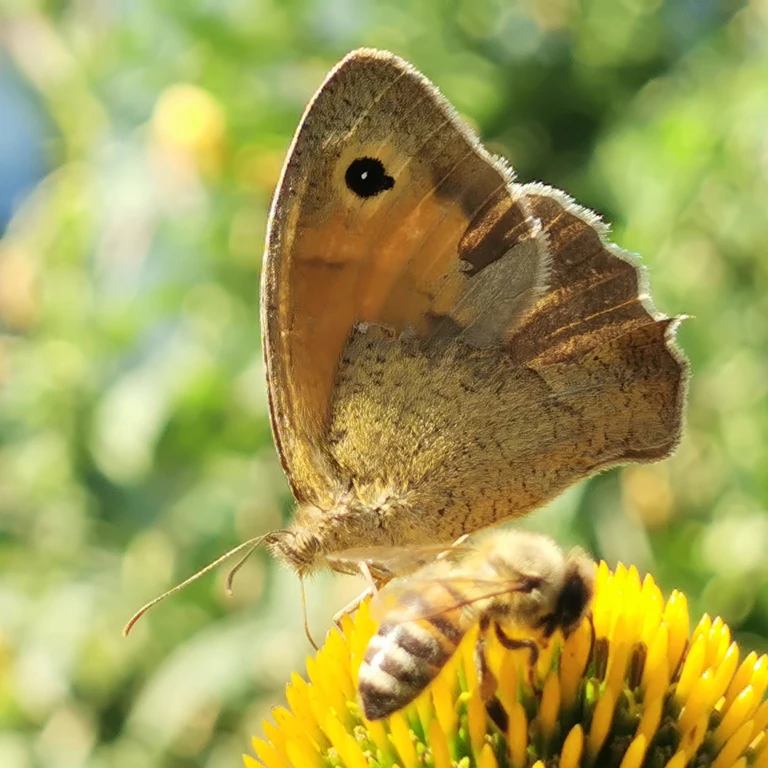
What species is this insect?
Maniola jurtina
